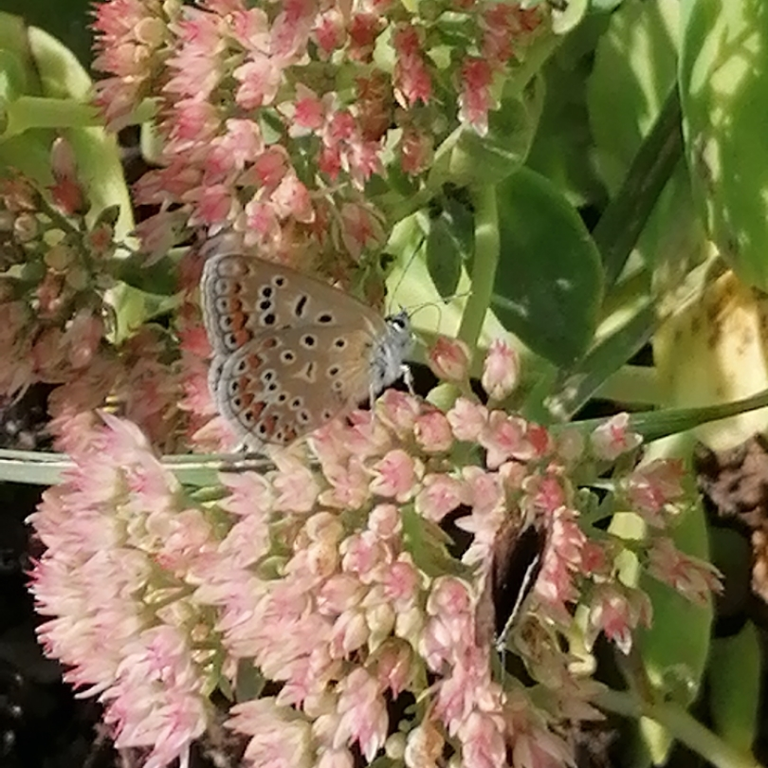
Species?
Polyommatus icarus
